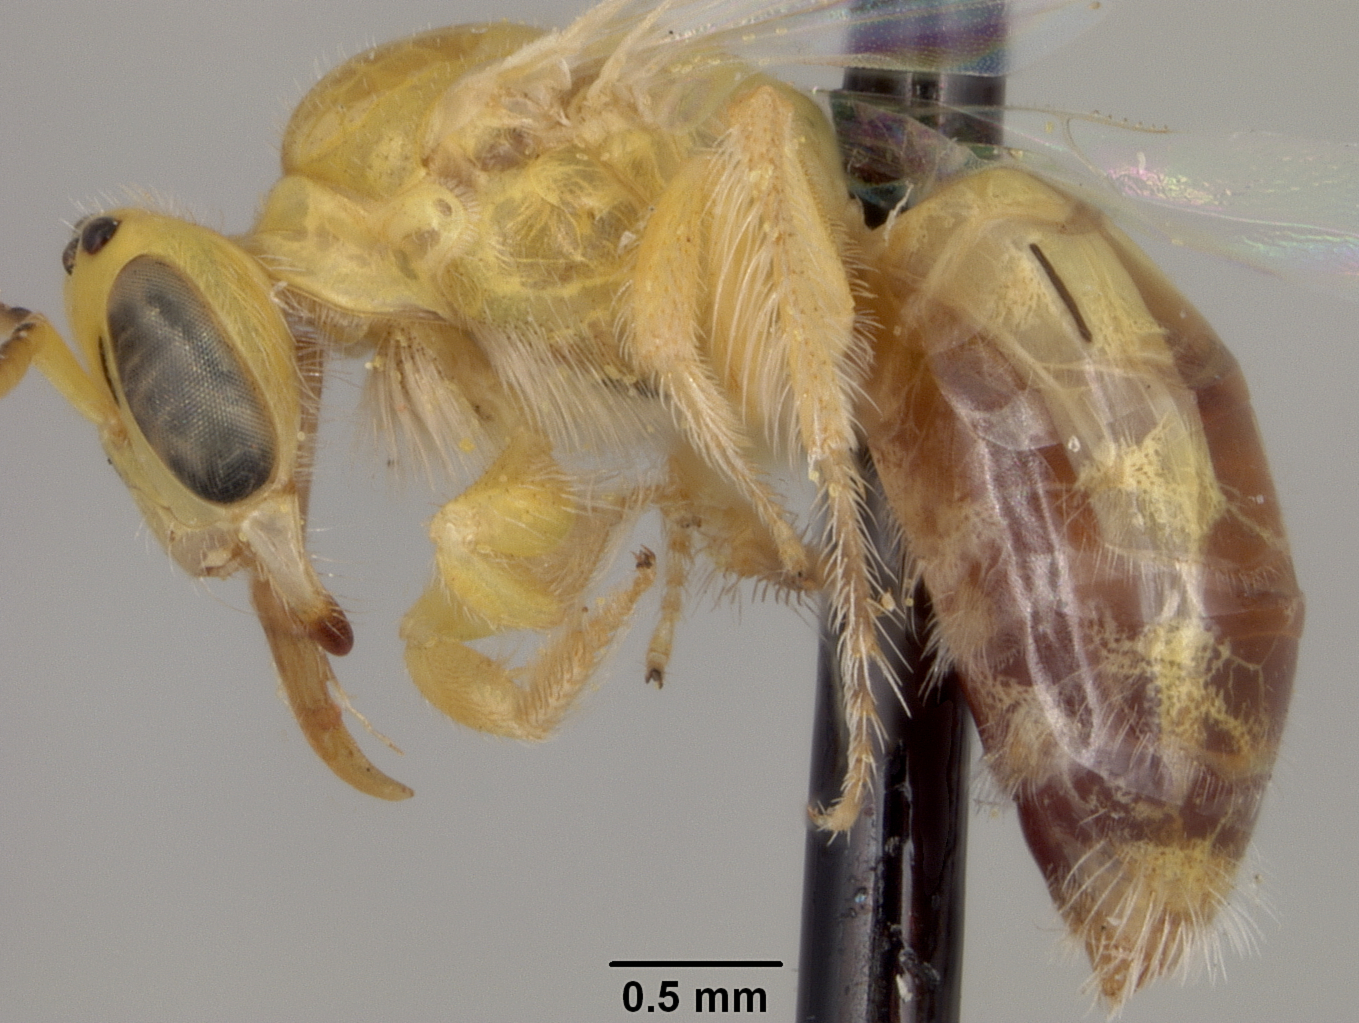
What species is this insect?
Perdita multiflorae
